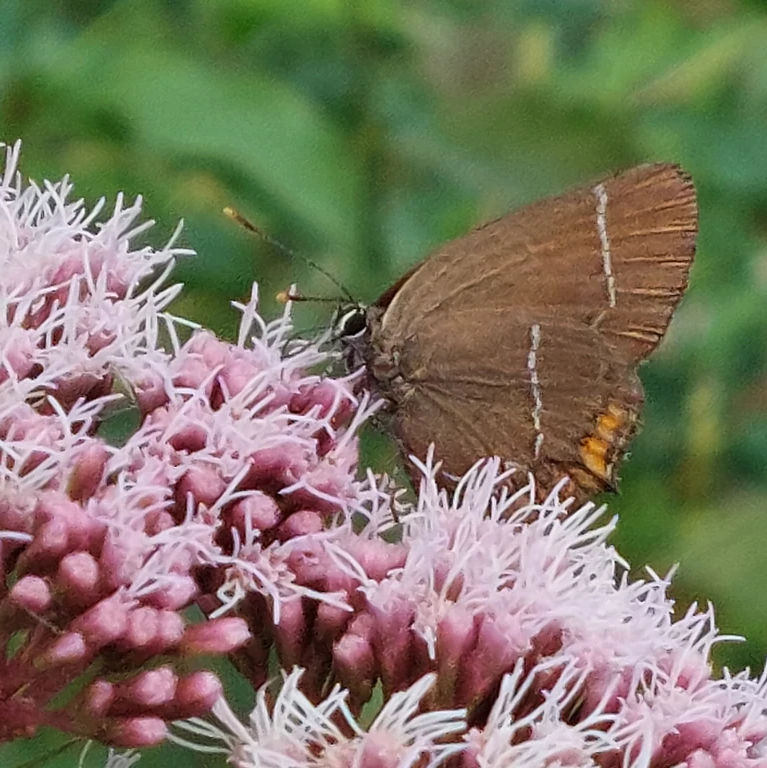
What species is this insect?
Satyrium w-album
